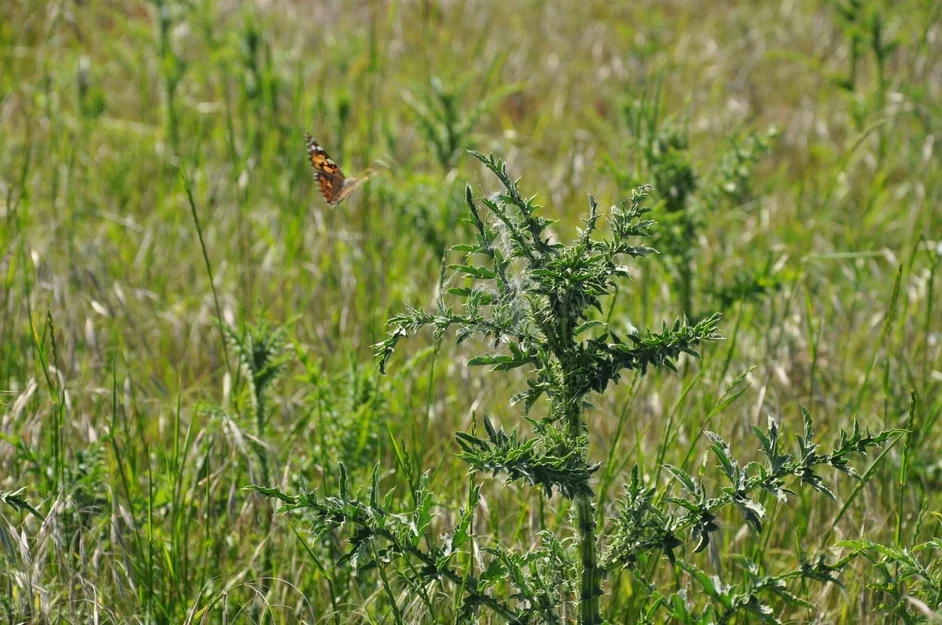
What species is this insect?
Vanessa cardui
